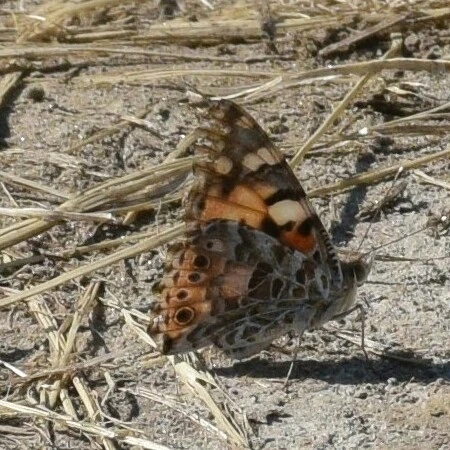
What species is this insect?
Vanessa cardui
